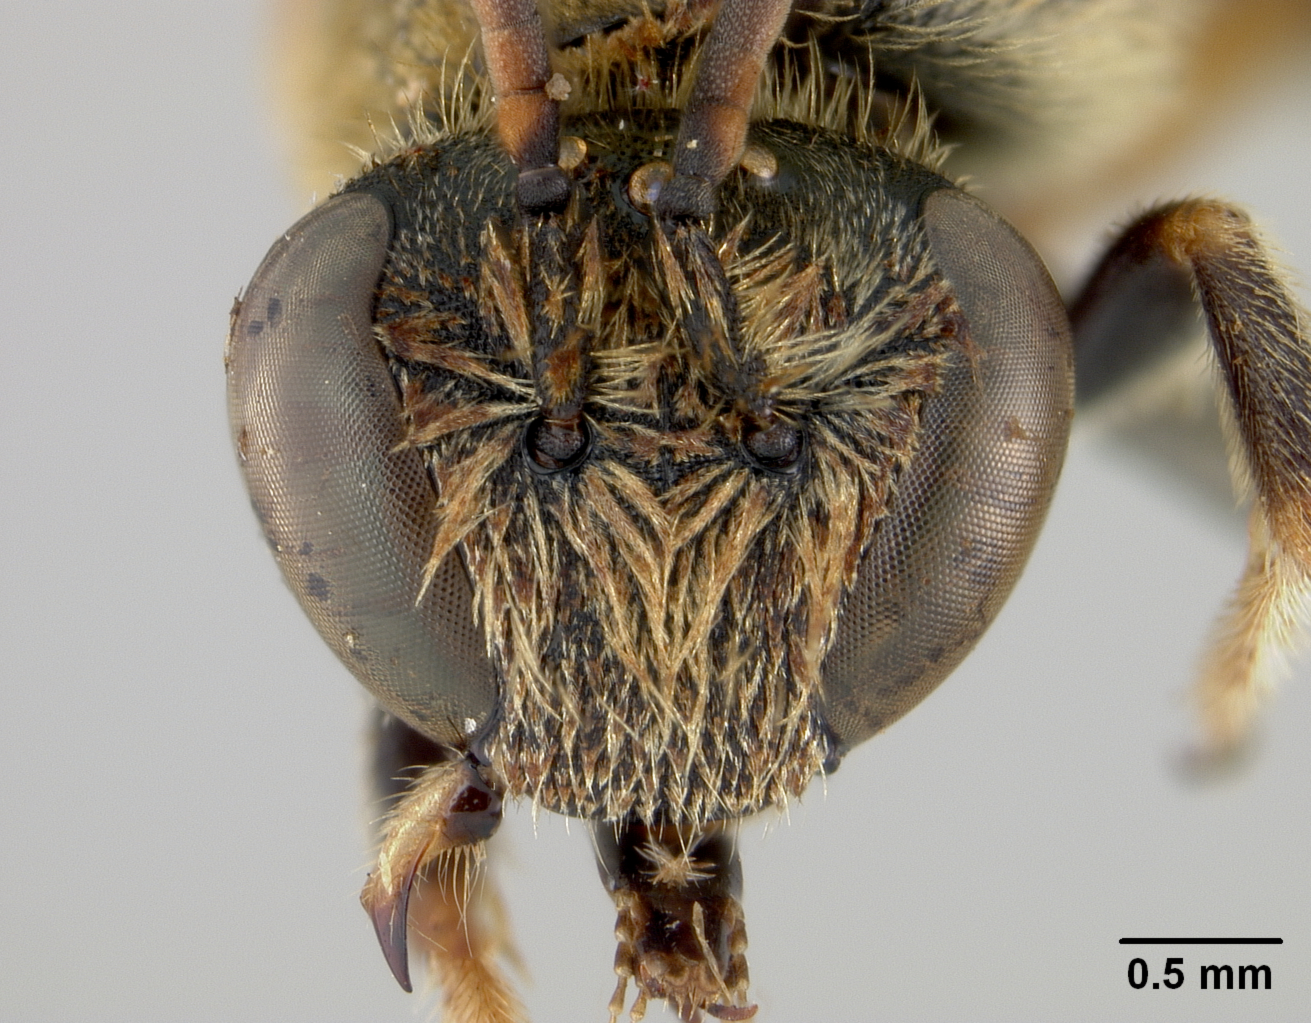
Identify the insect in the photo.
Nomia goniognatha
